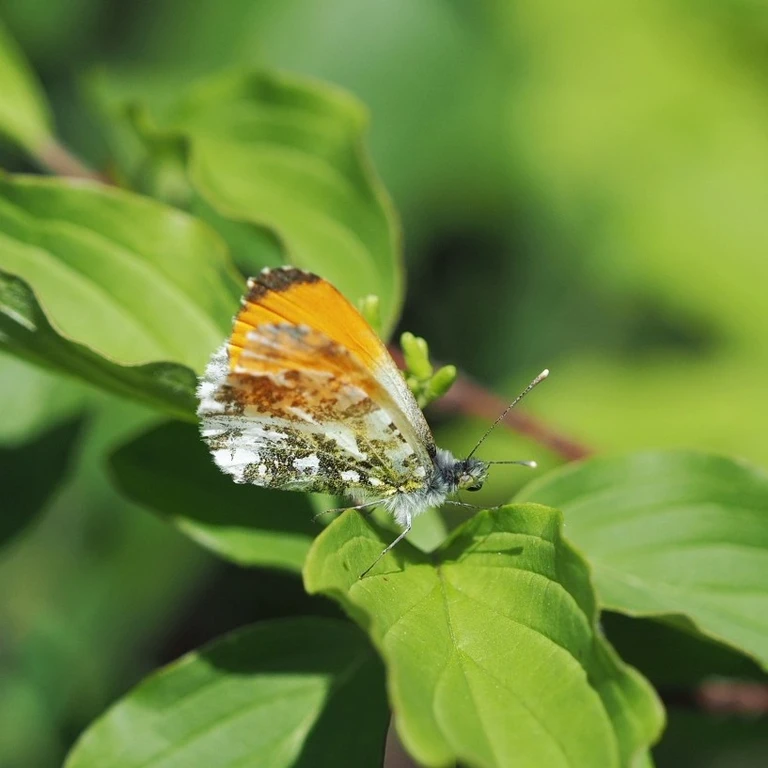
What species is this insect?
Anthocharis cardamines
